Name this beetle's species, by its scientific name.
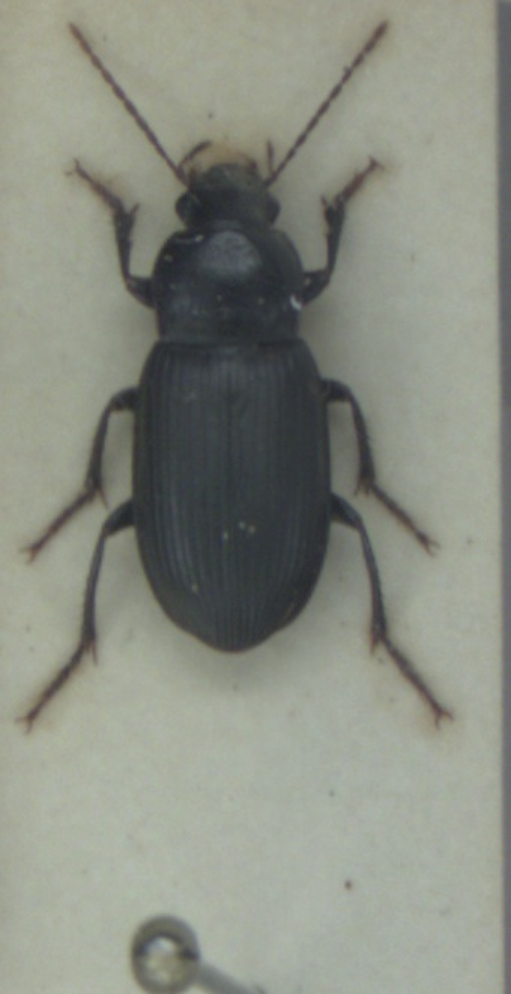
Harpalus tenebrosus
